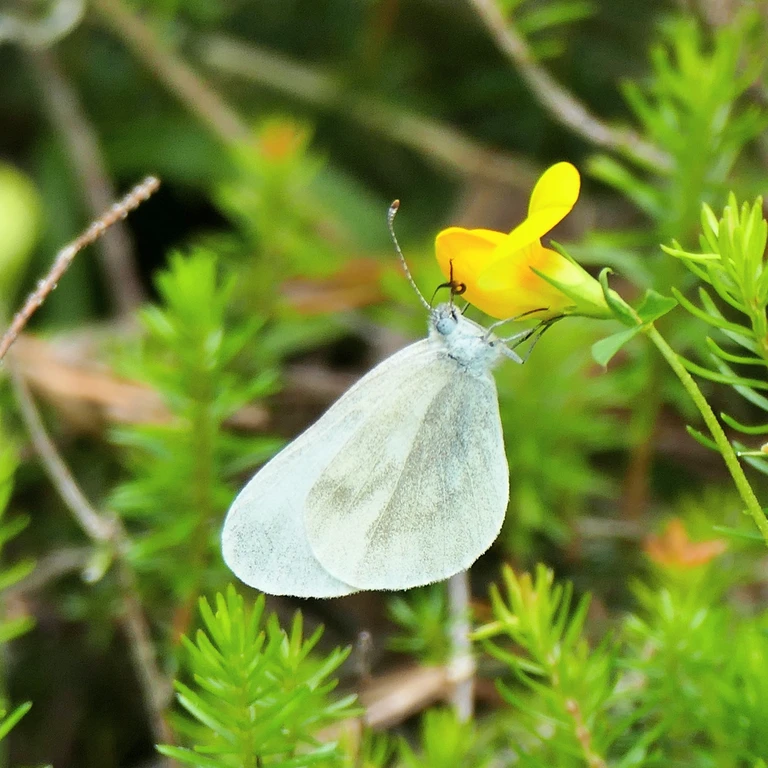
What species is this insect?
Leptidea sinapis/juvernica
